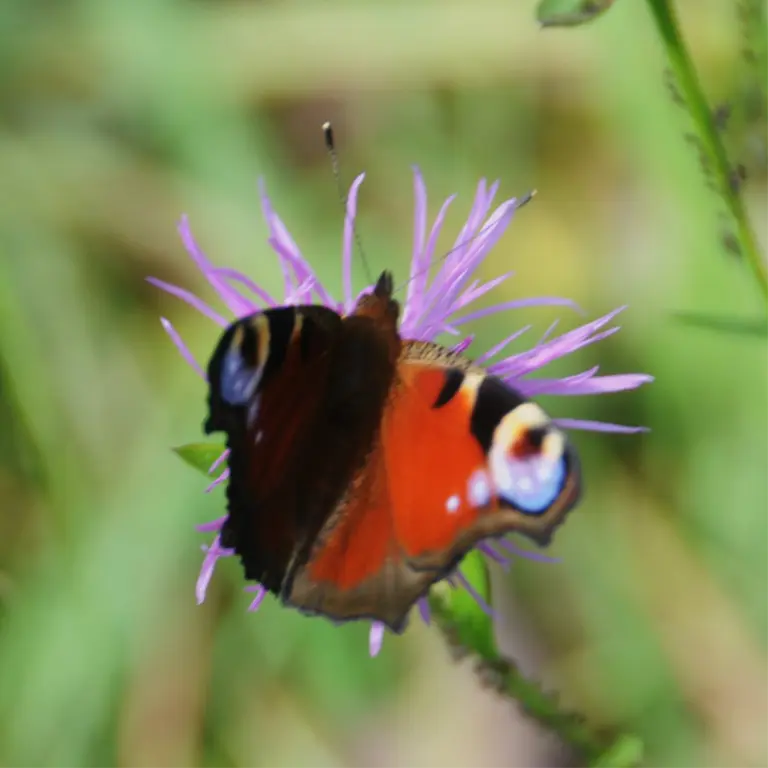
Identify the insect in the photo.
Aglais io
